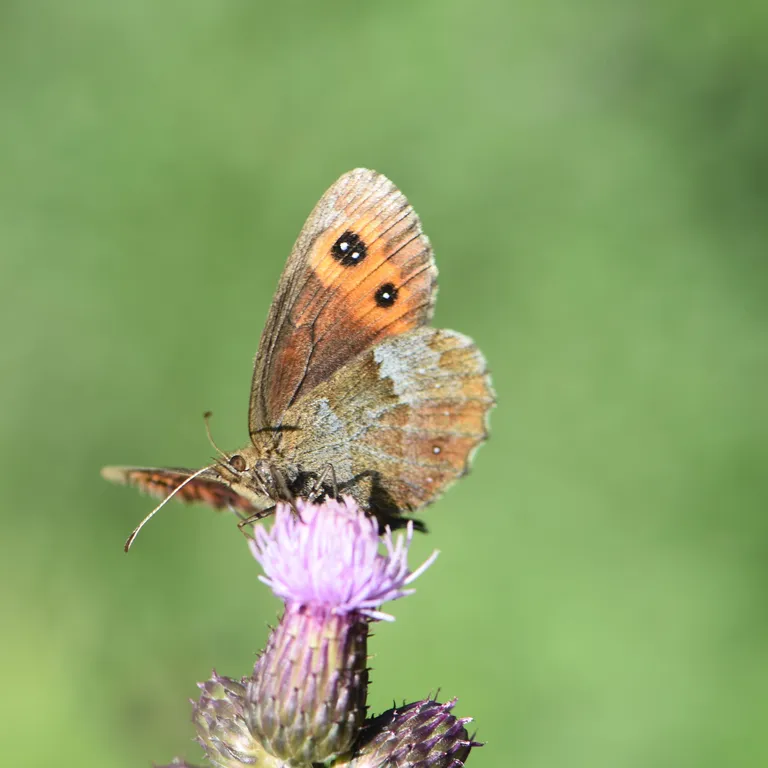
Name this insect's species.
Erebia aethiops
